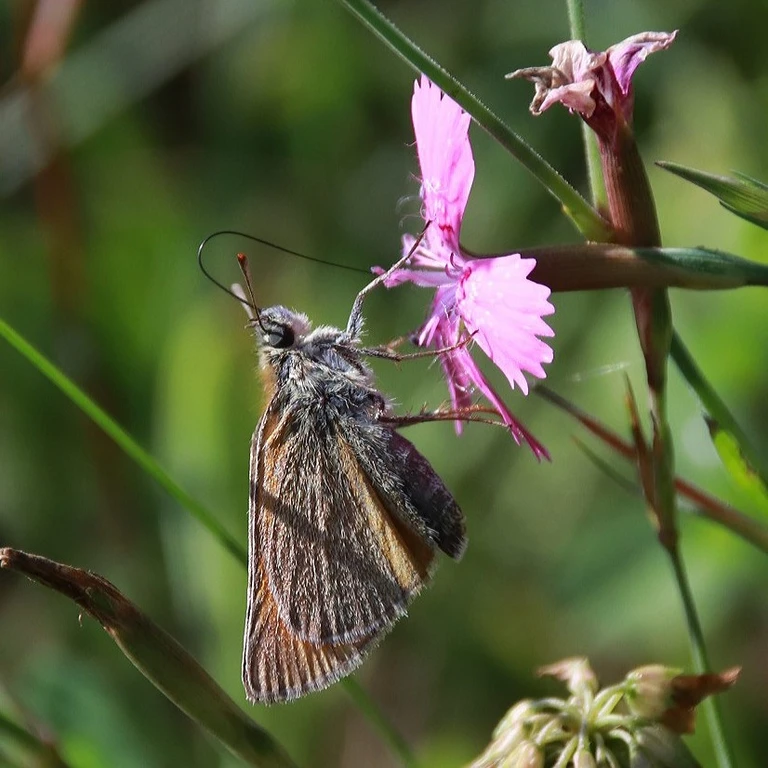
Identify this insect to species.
Thymelicus sylvestris
